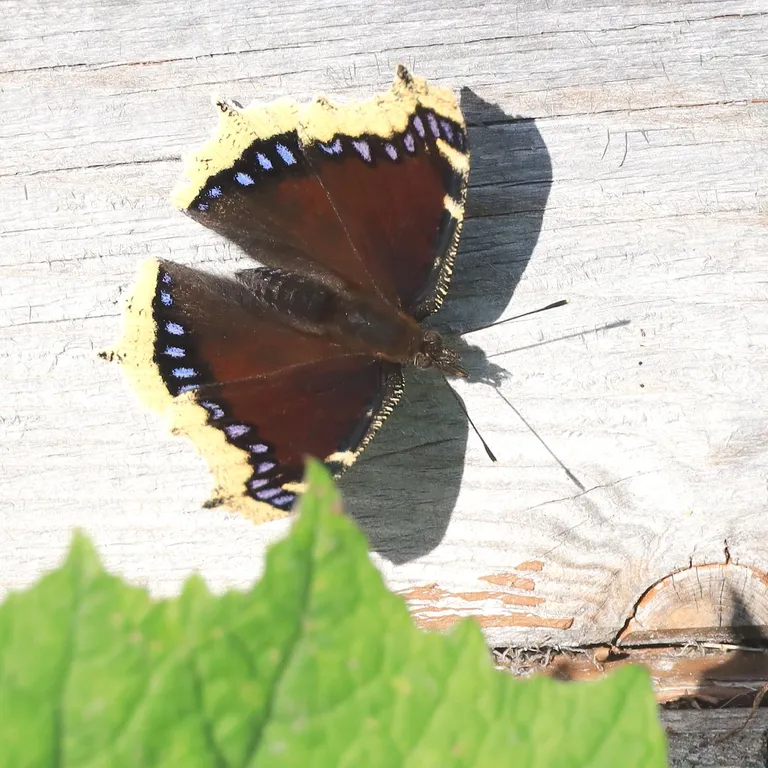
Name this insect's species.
Nymphalis antiopa
